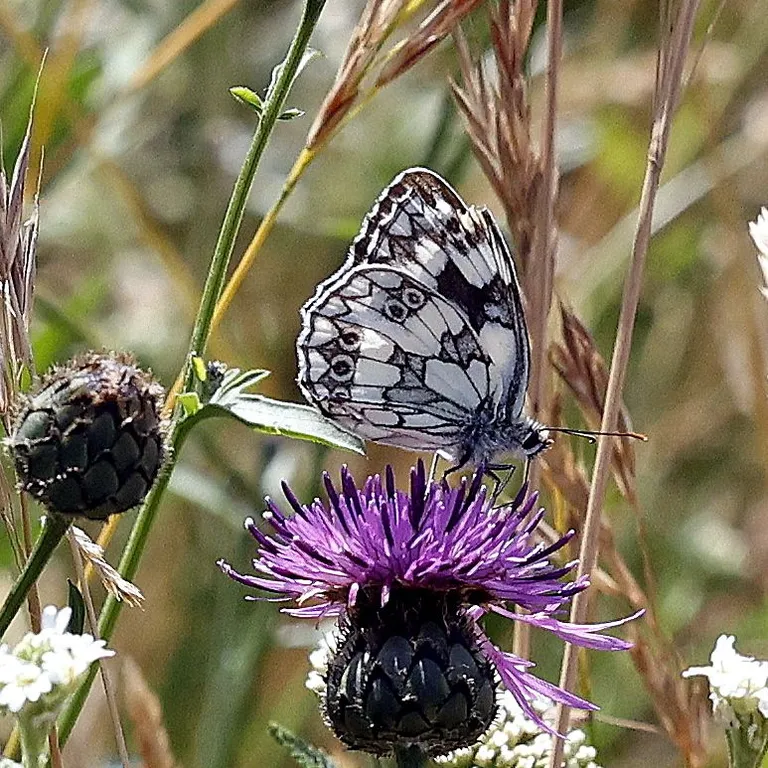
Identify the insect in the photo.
Melanargia galathea
